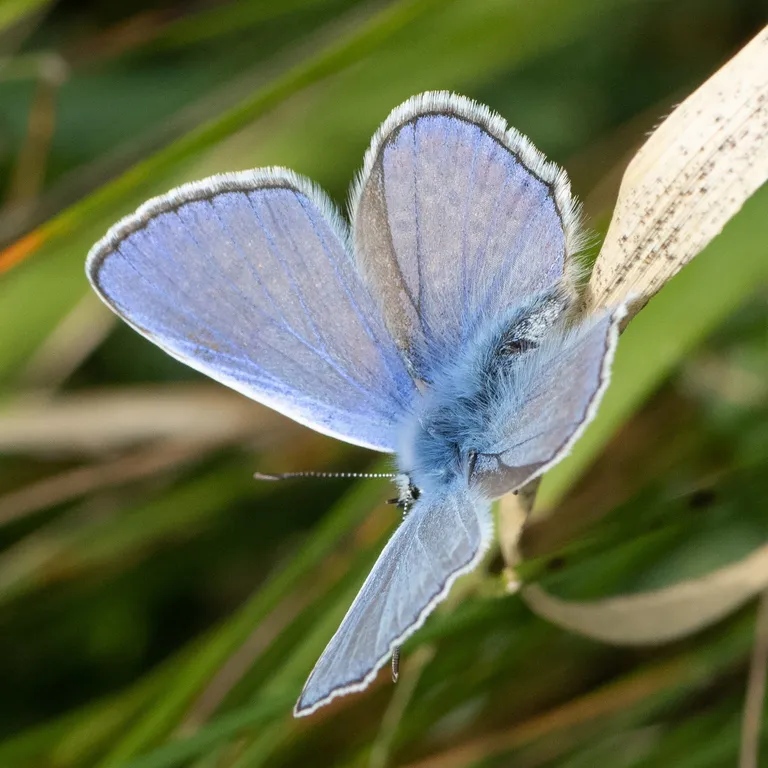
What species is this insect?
Polyommatus icarus
